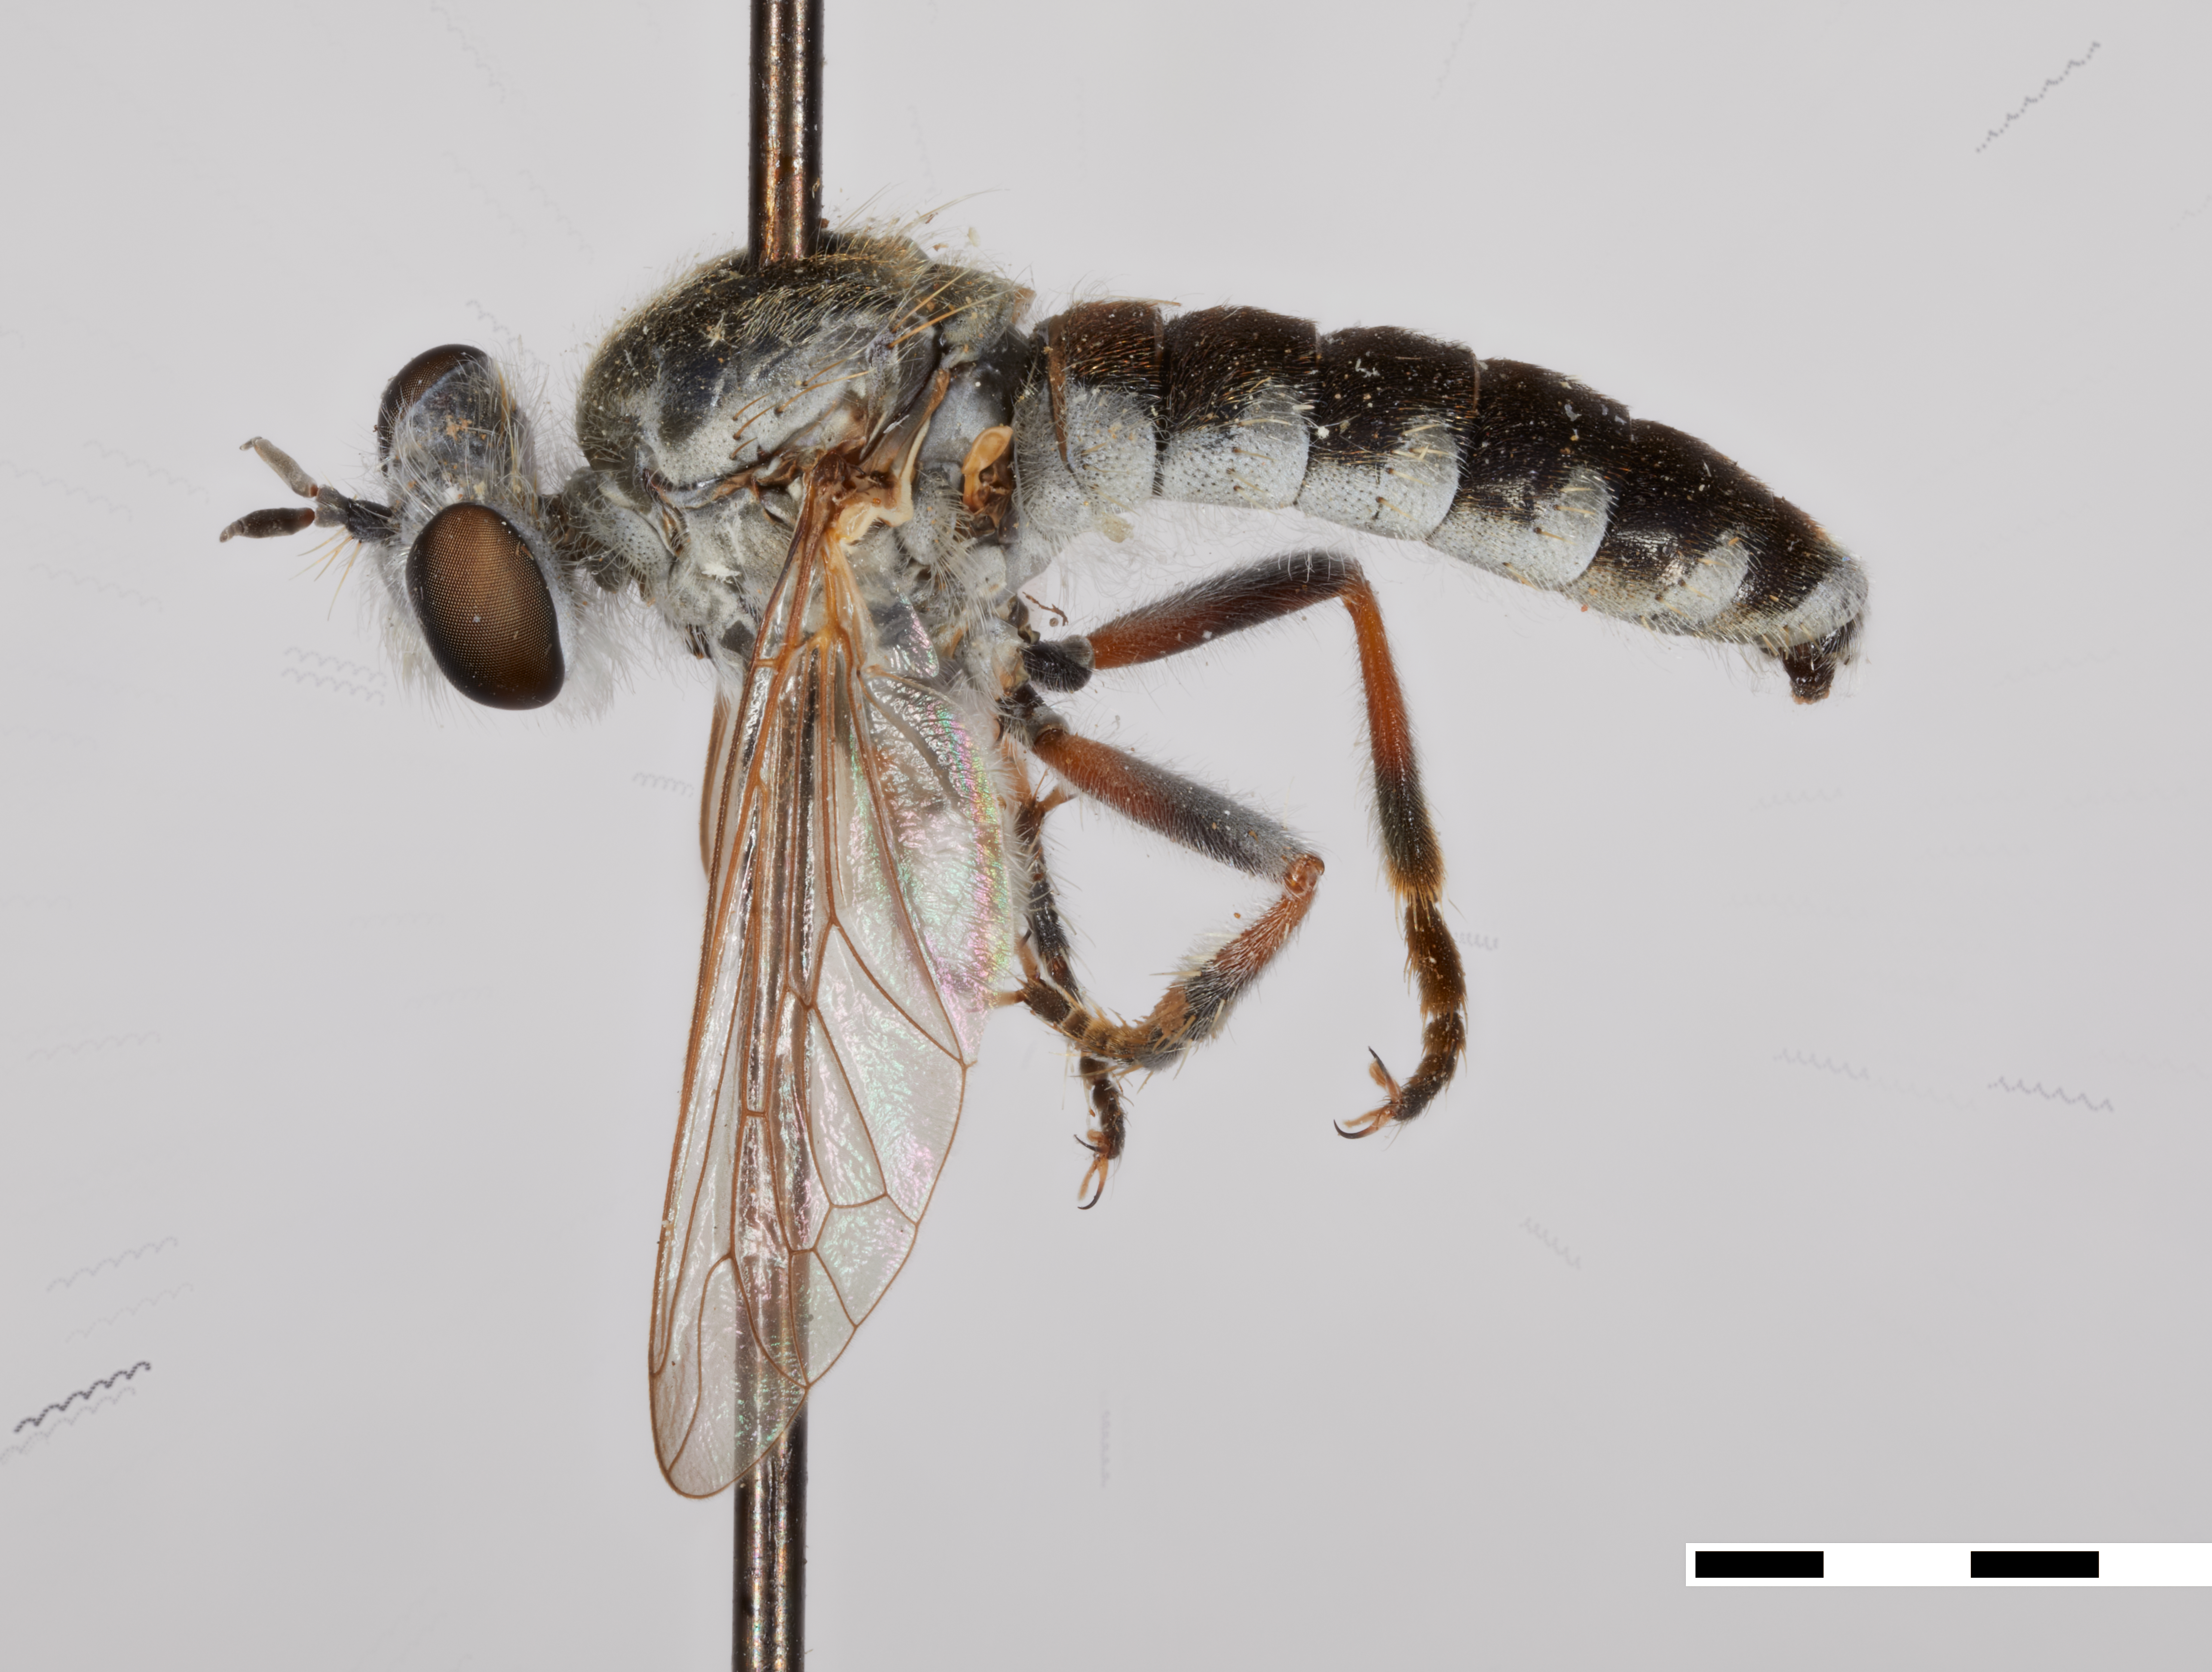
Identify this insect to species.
Laphystia bromleyi
